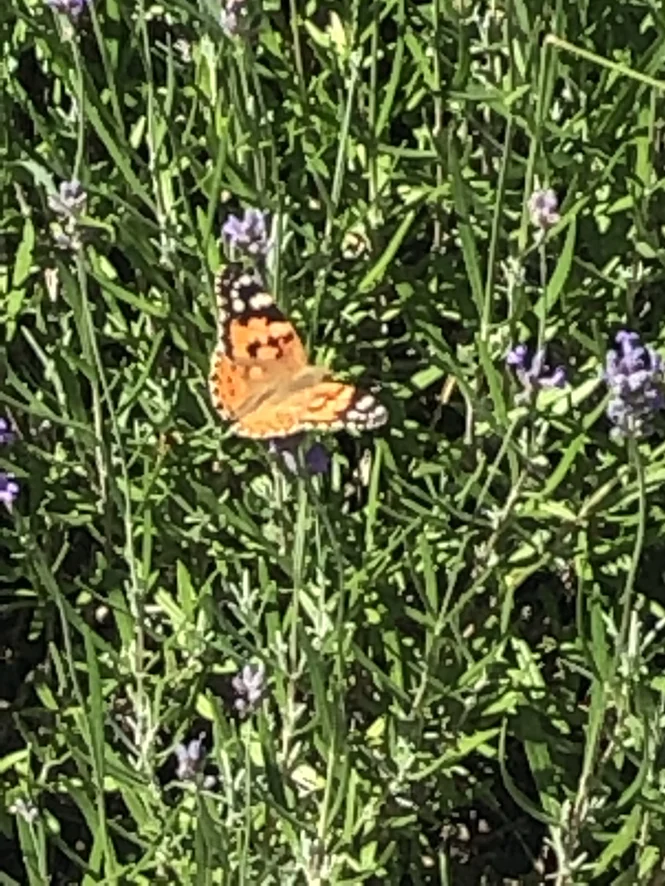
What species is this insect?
Vanessa cardui
